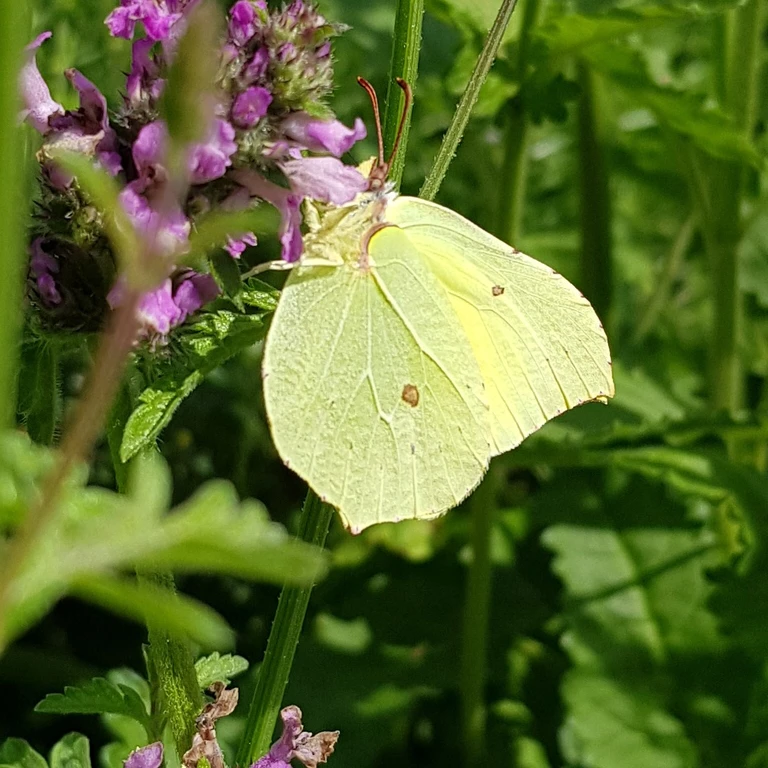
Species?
Gonepteryx rhamni
